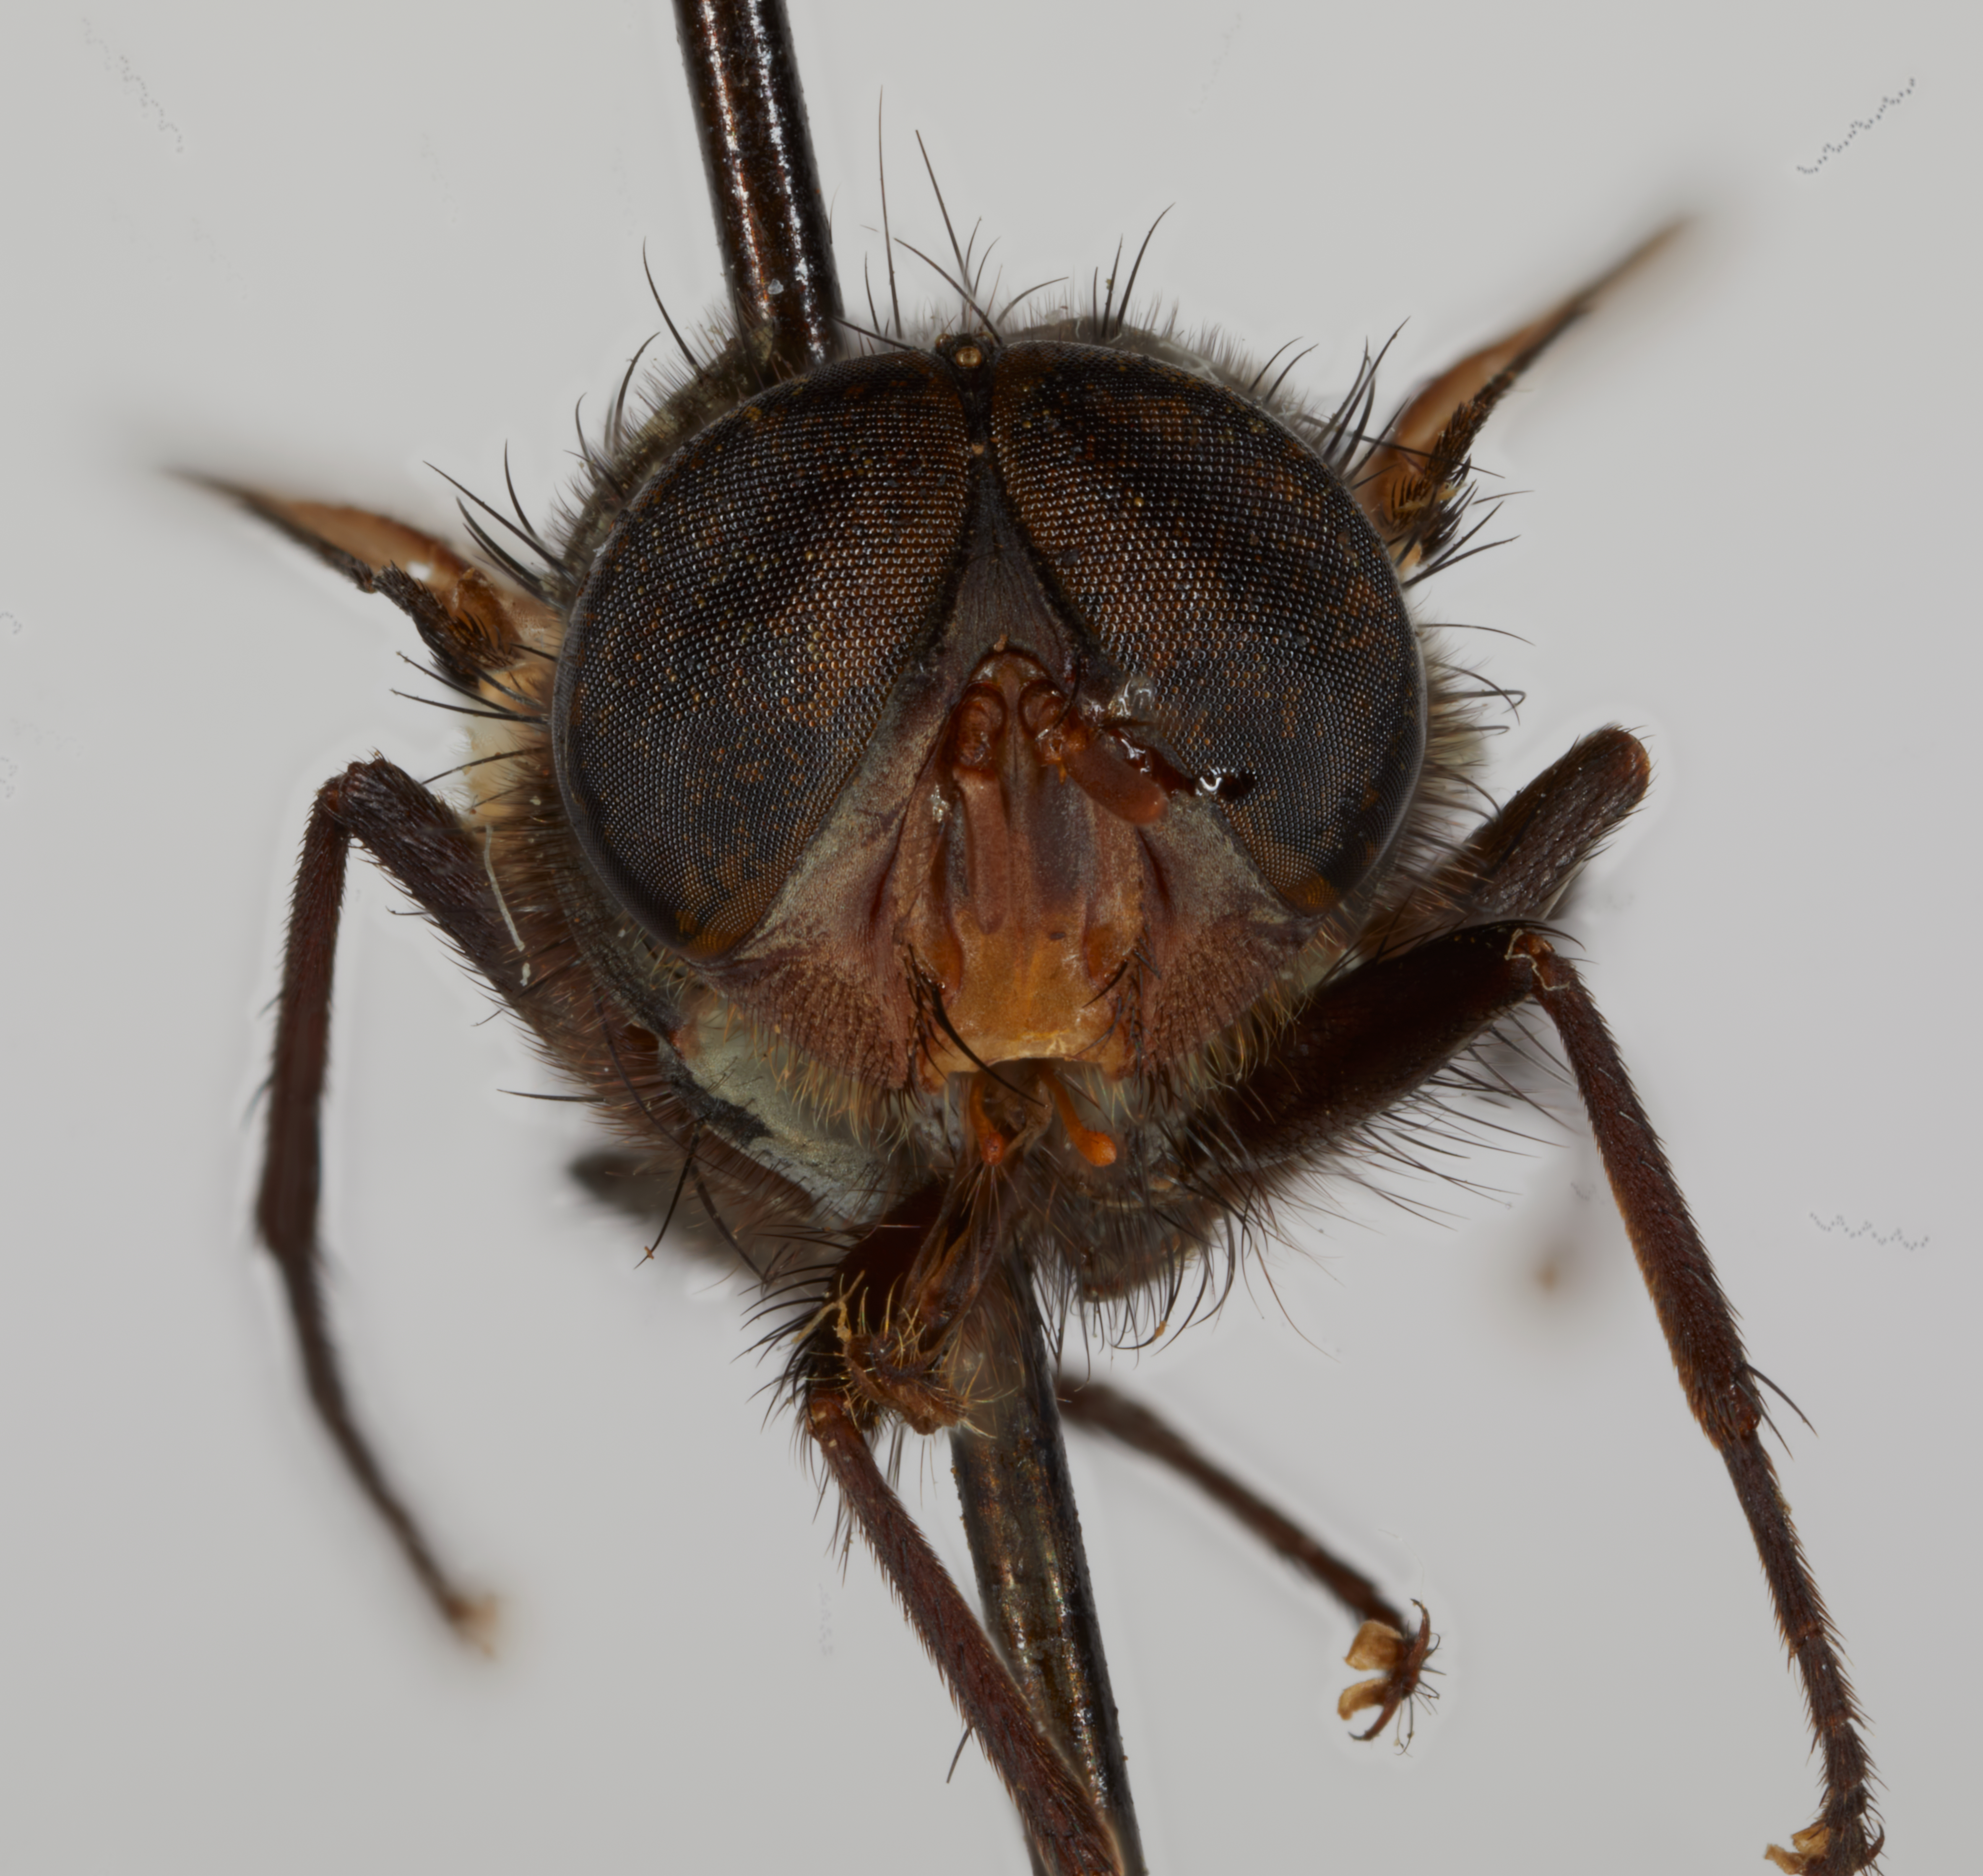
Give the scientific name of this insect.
Calliphora plebia
